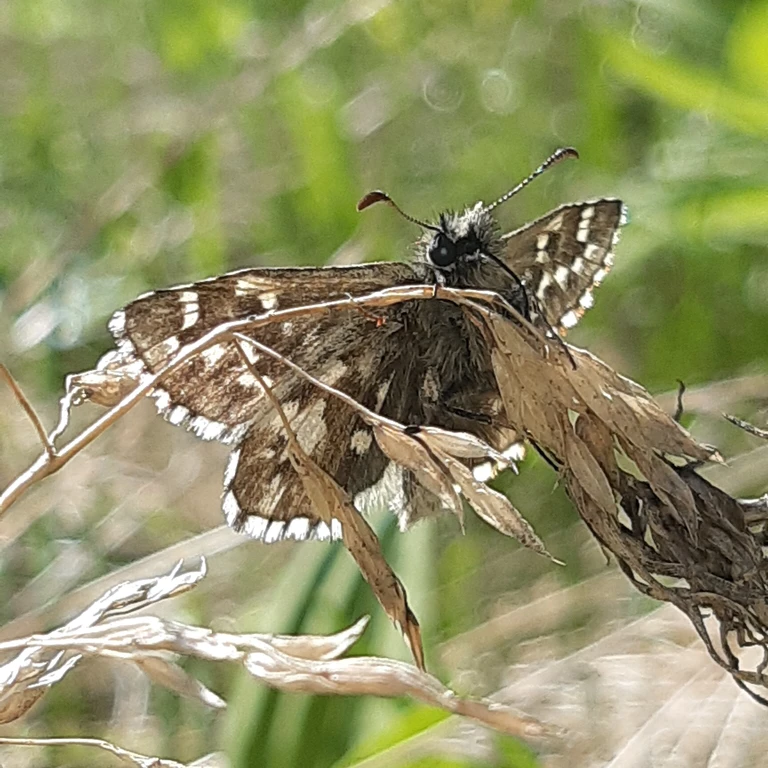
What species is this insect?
Pyrgus andromedae
